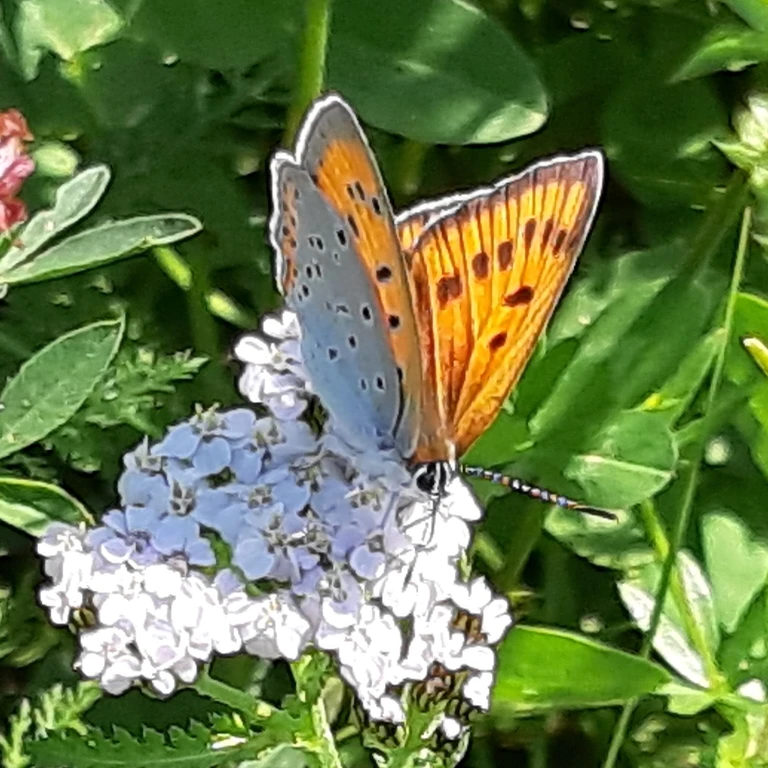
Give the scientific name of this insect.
Lycaena dispar
